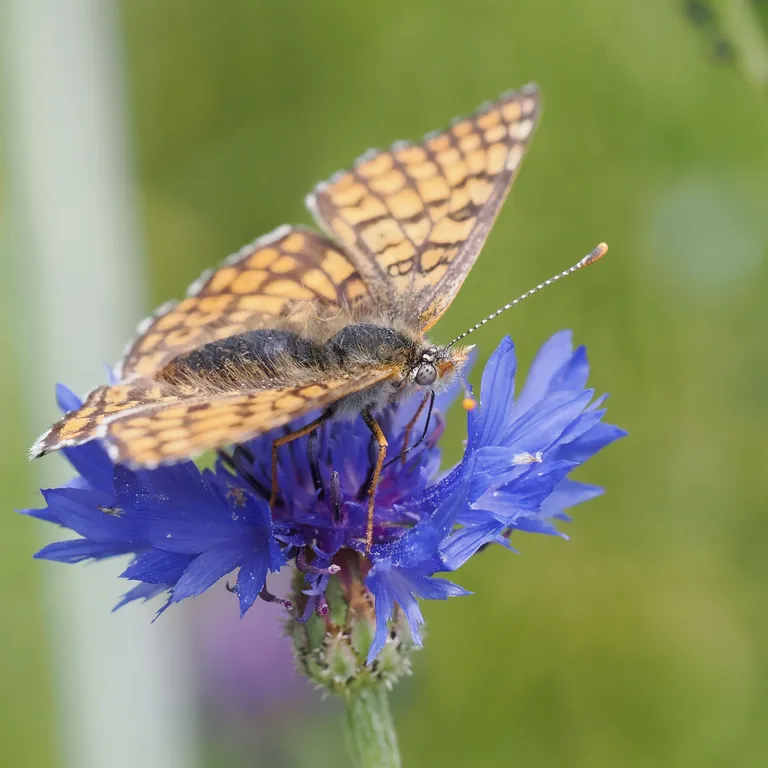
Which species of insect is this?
Melitaea cinxia
